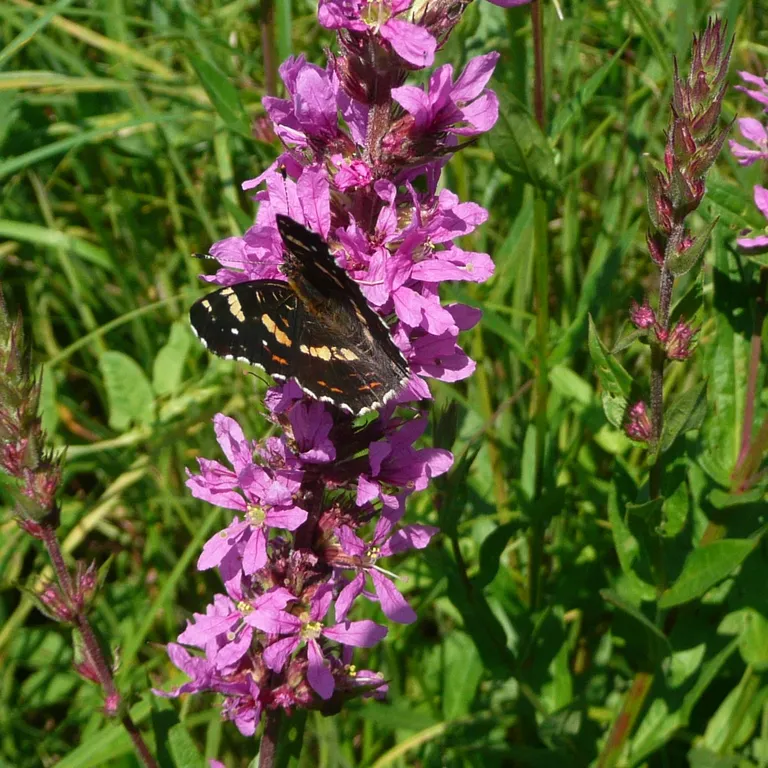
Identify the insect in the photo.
Araschnia levana
